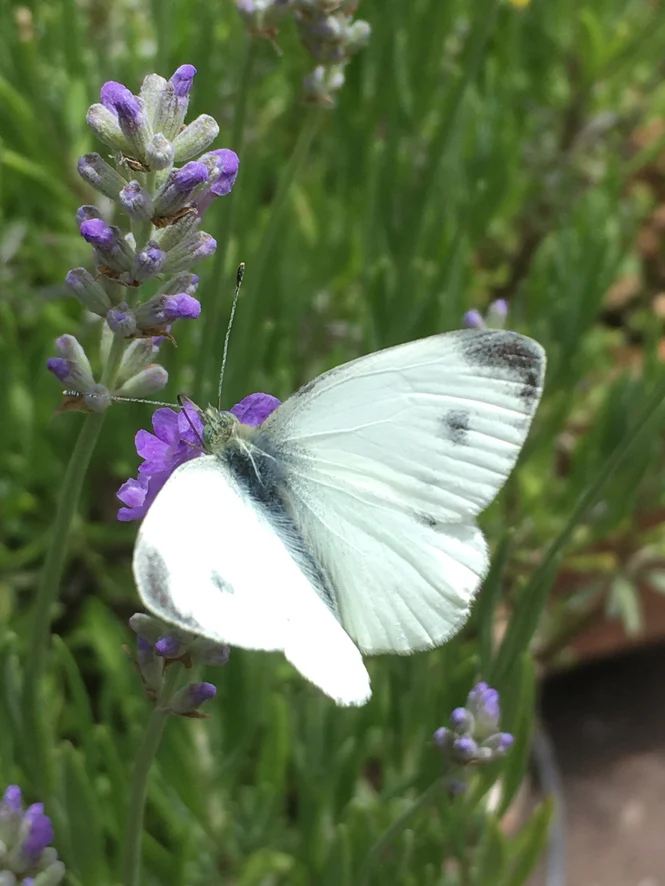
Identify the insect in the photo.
Pieris mannii
